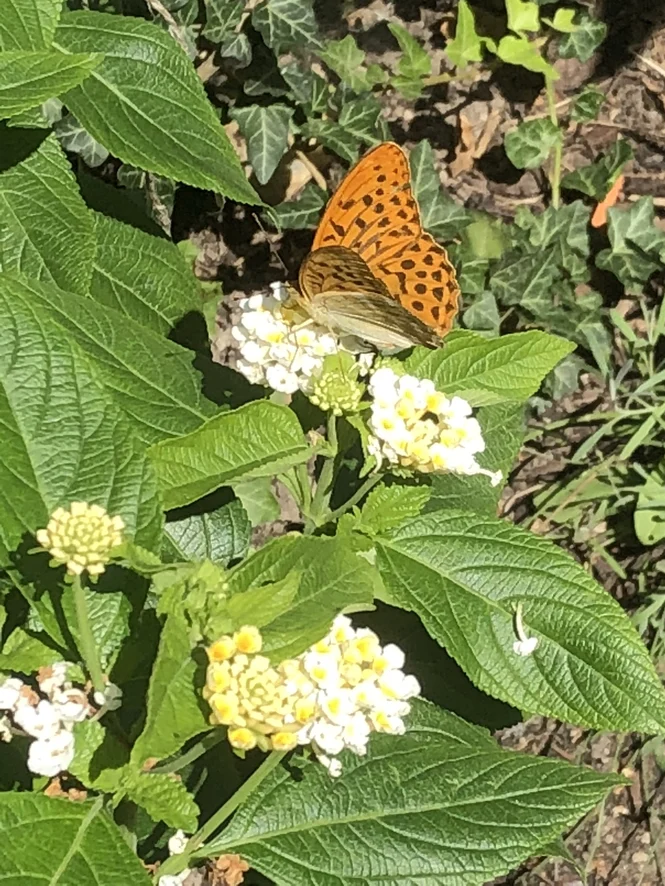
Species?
Argynnis paphia
